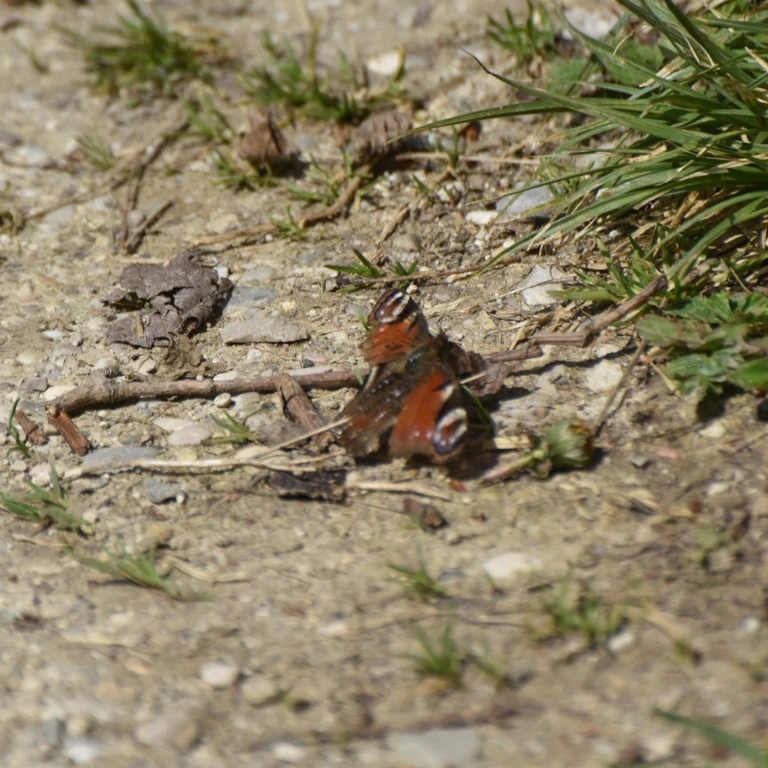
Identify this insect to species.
Aglais io
